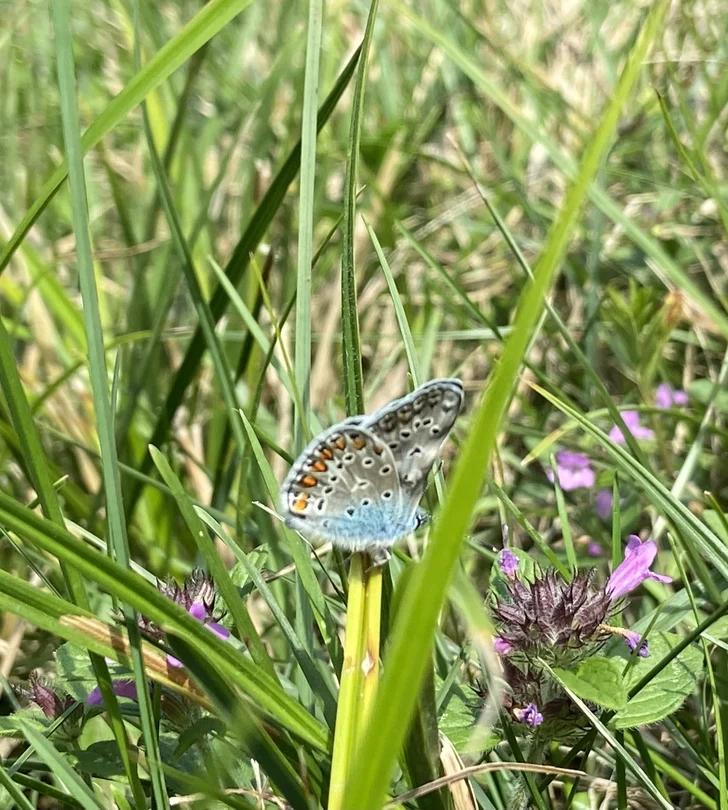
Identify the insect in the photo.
Polyommatus icarus
